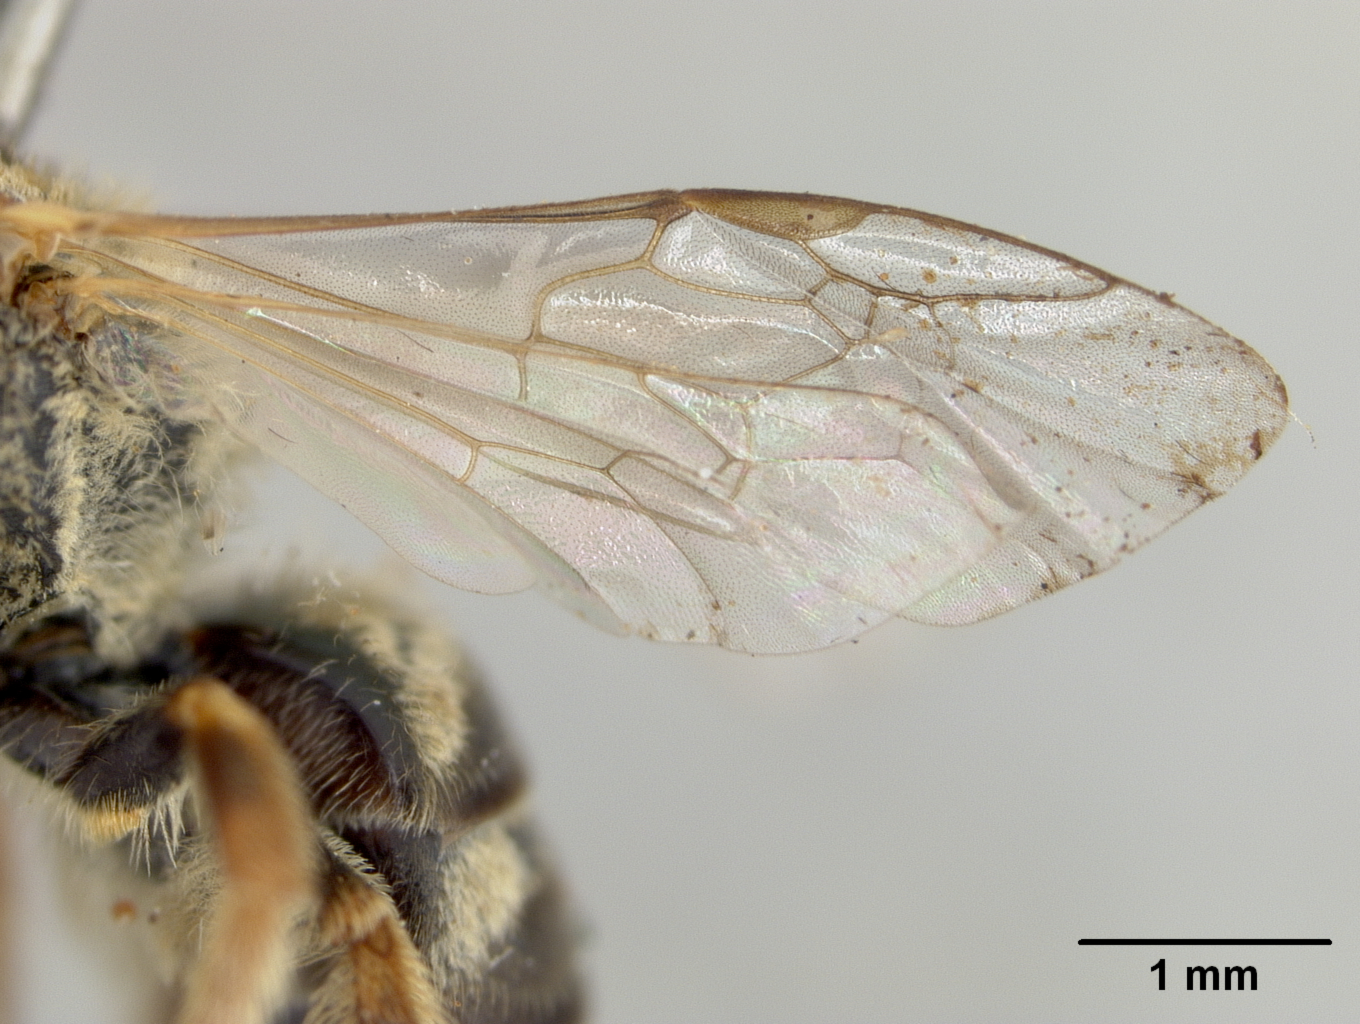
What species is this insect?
Halictus eschichotzi
